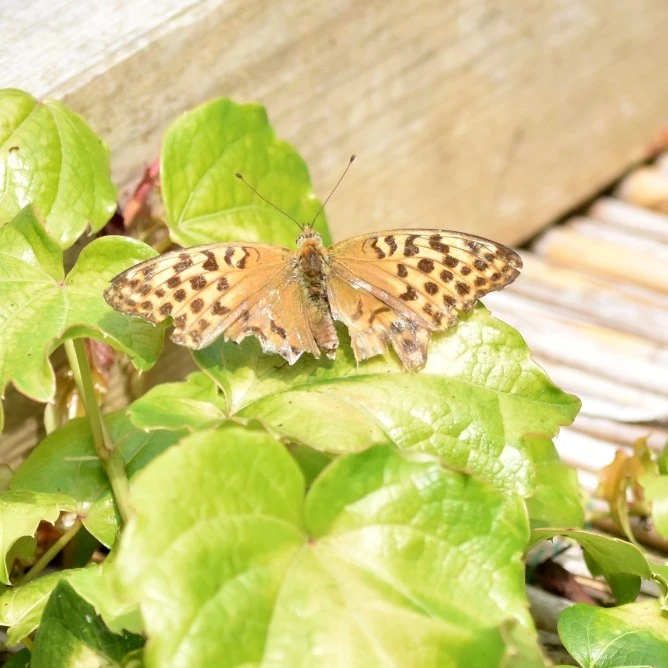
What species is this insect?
Argynnis paphia
